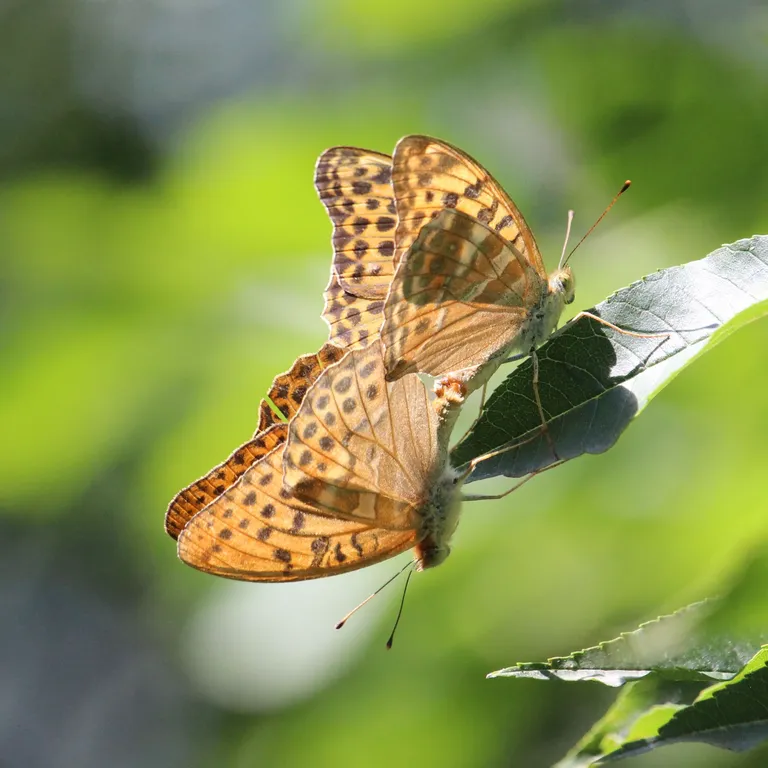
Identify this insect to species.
Argynnis paphia
